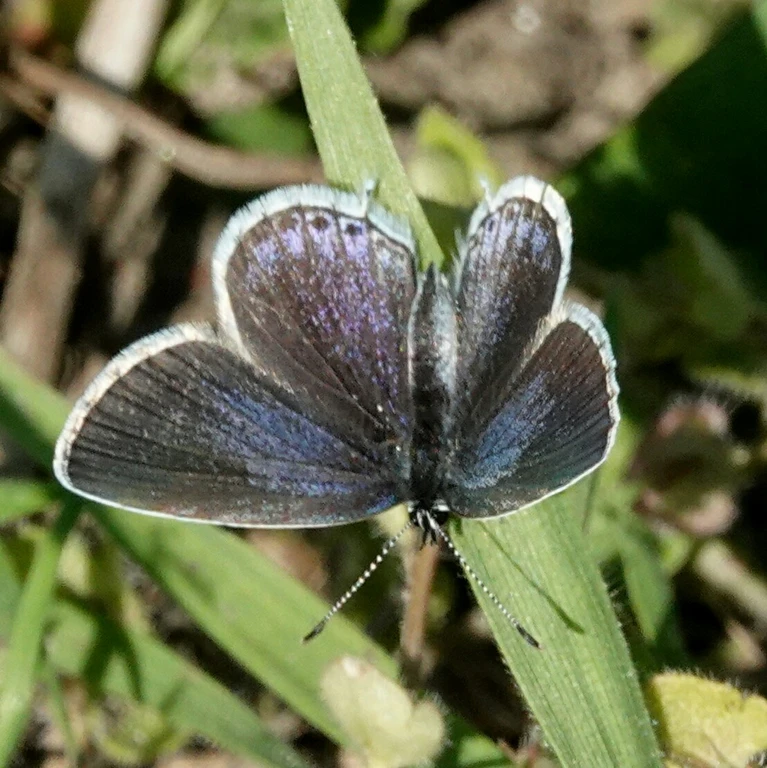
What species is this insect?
Cupido argiades (also Elkalyce argiades)
